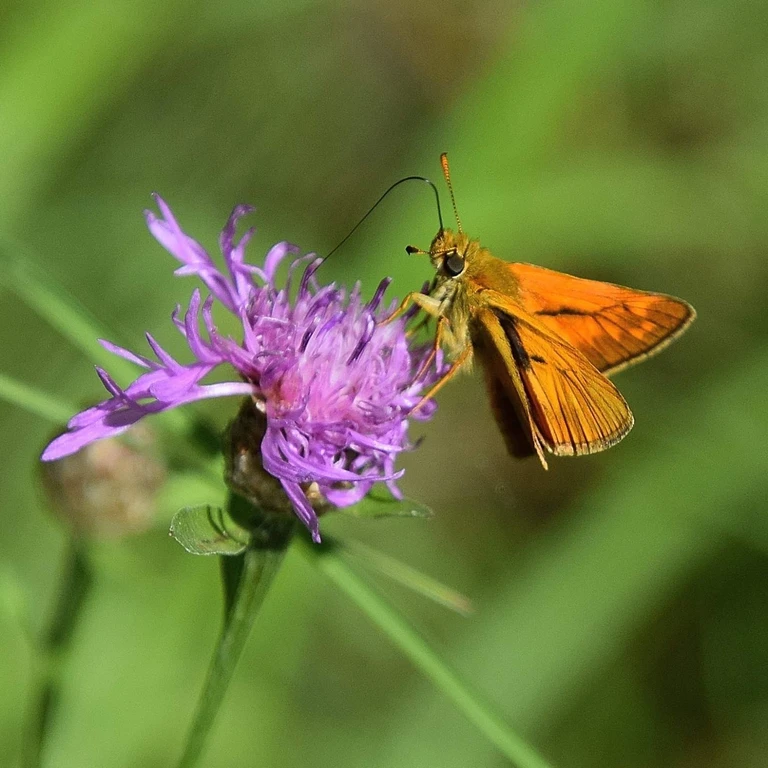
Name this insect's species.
Ochlodes sylvanus (also Ochlodes venata)
